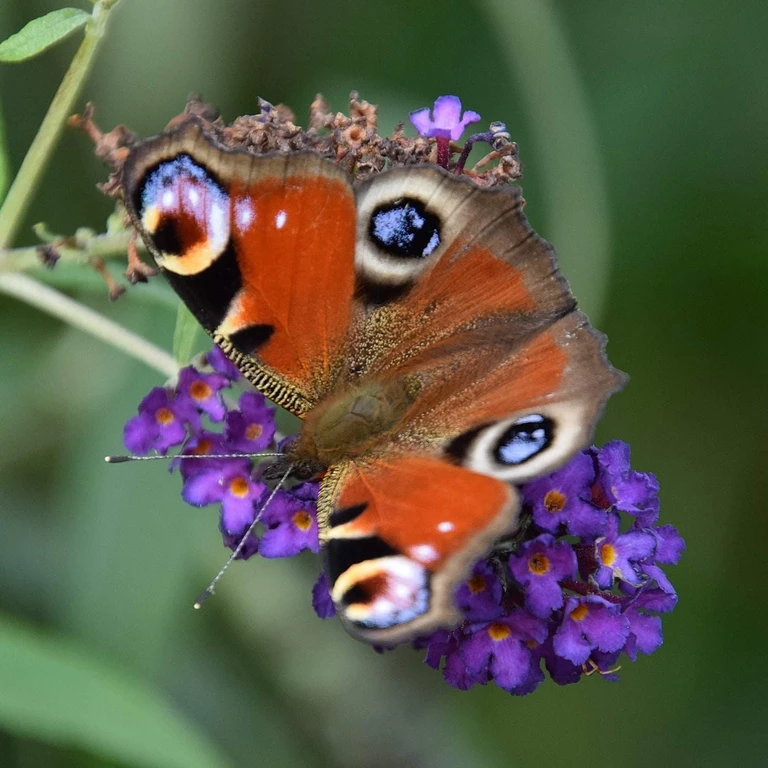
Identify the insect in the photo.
Aglais io
